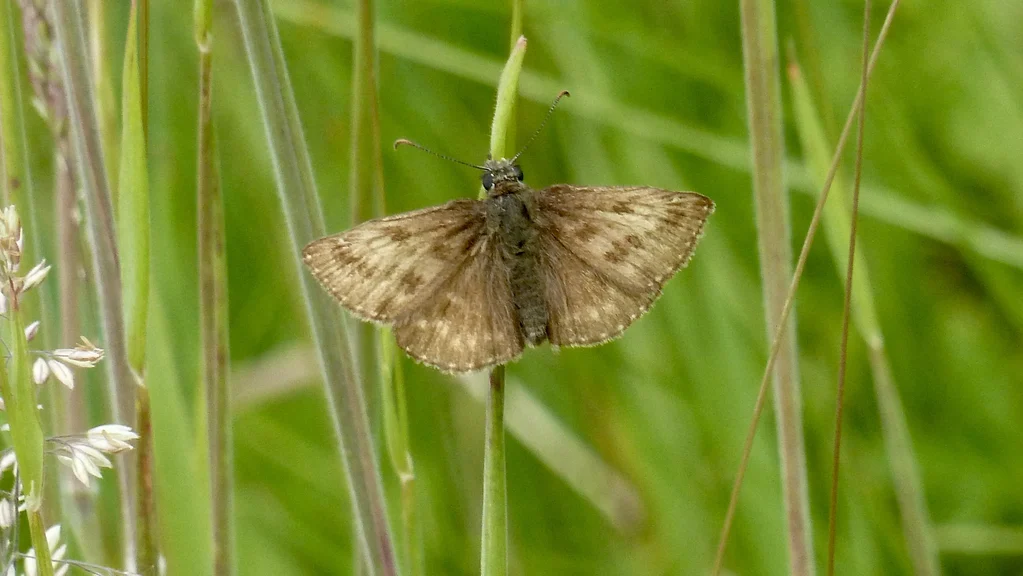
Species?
Erynnis tages
